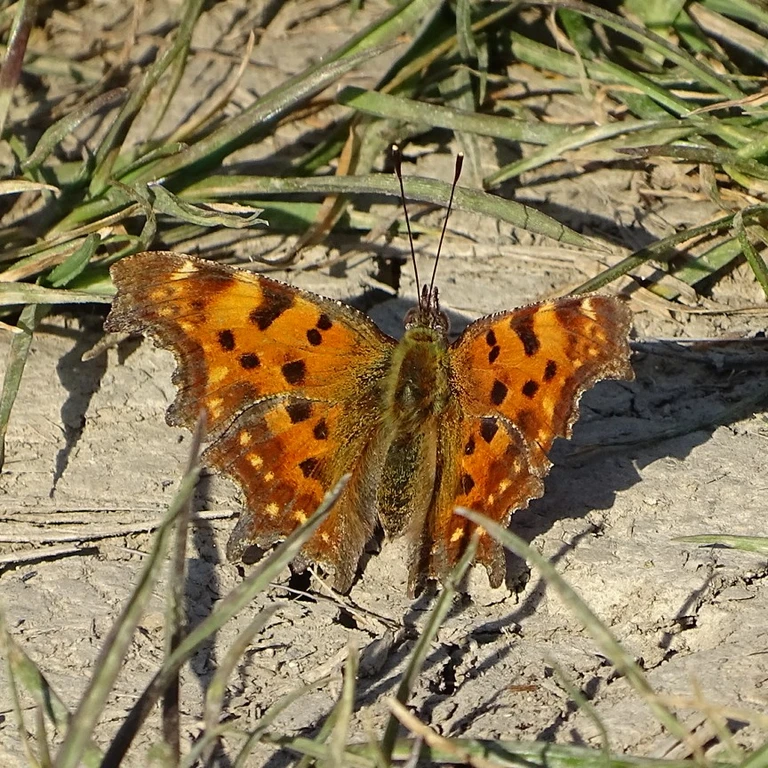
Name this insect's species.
Polygonia c-album
